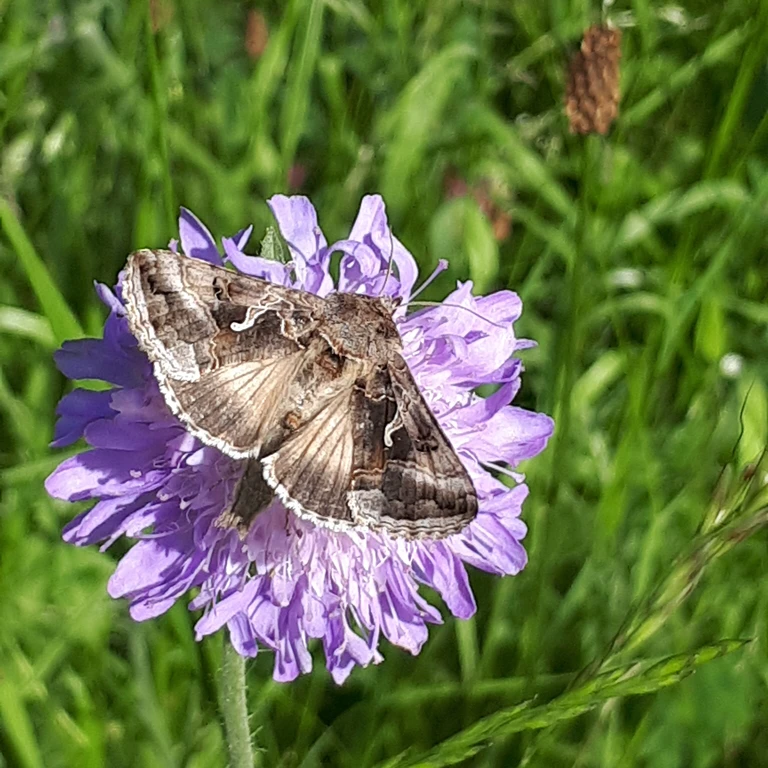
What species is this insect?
Autographa gamma
